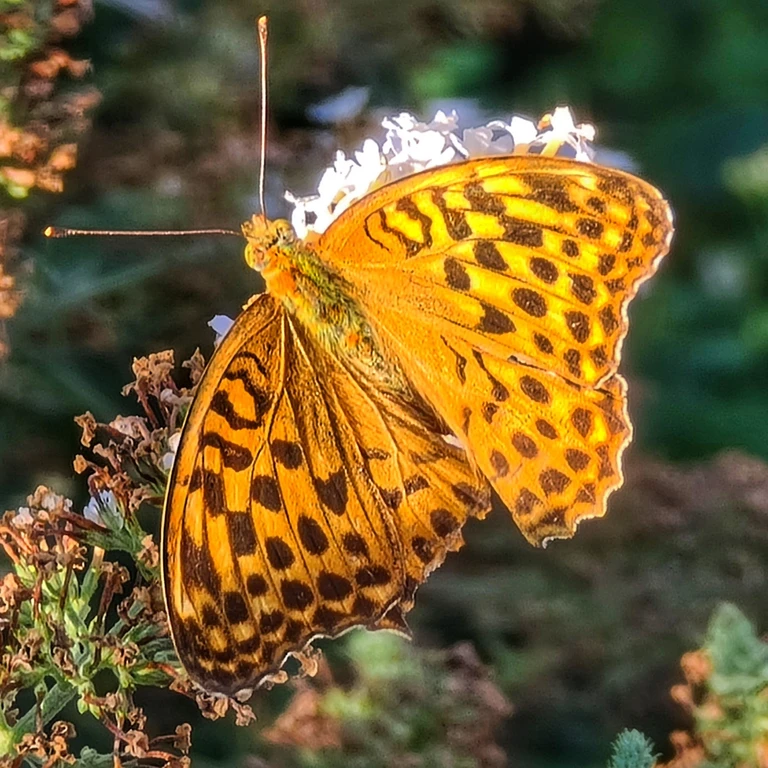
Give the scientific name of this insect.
Argynnis paphia
